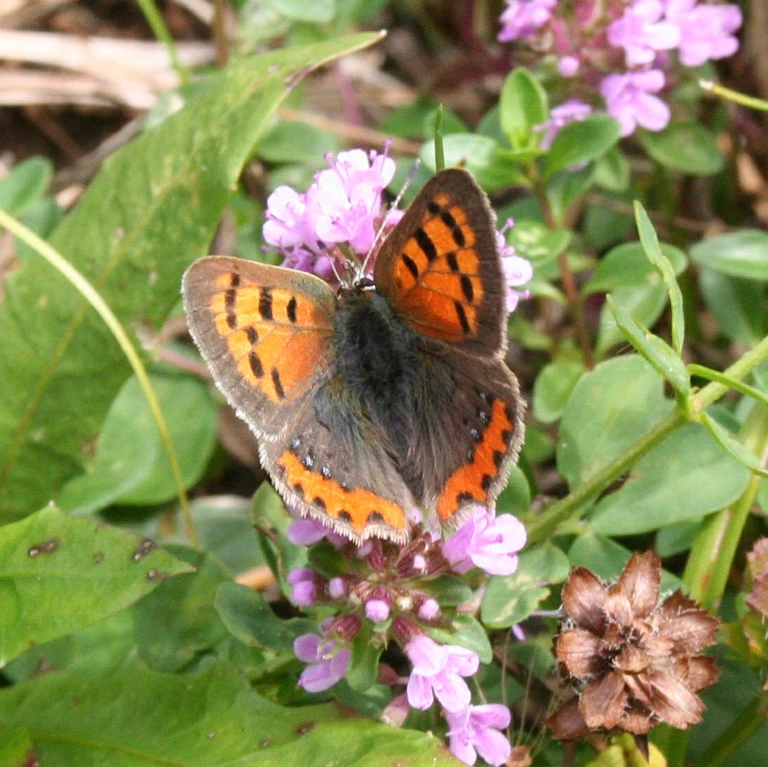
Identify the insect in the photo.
Lycaena phlaeas
